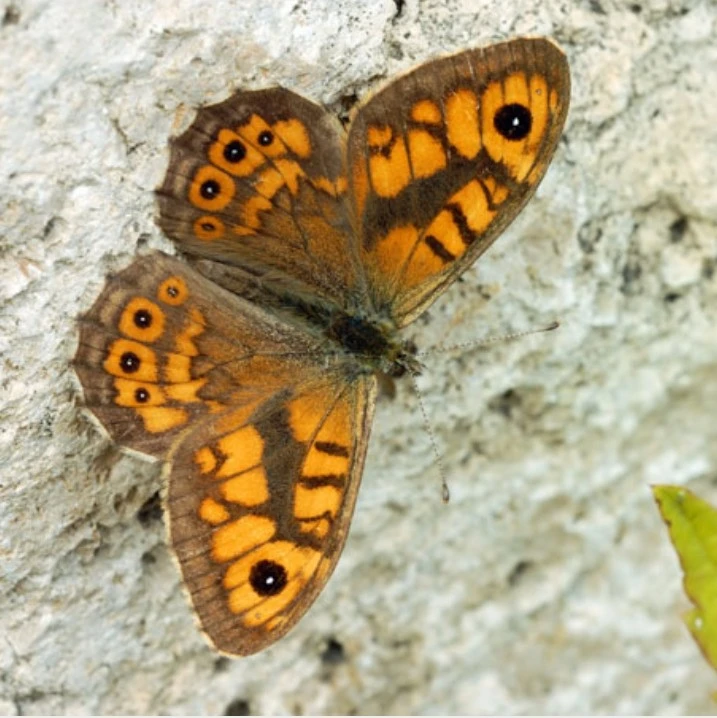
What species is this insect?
Lasiommata megera (also Pararge megera)
